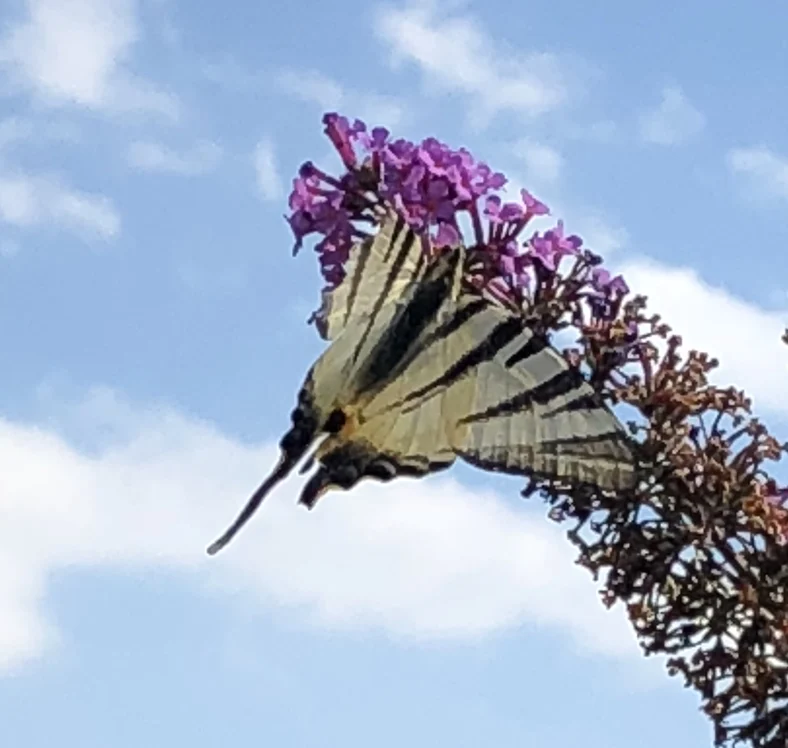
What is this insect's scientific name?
Iphiclides podalirius
